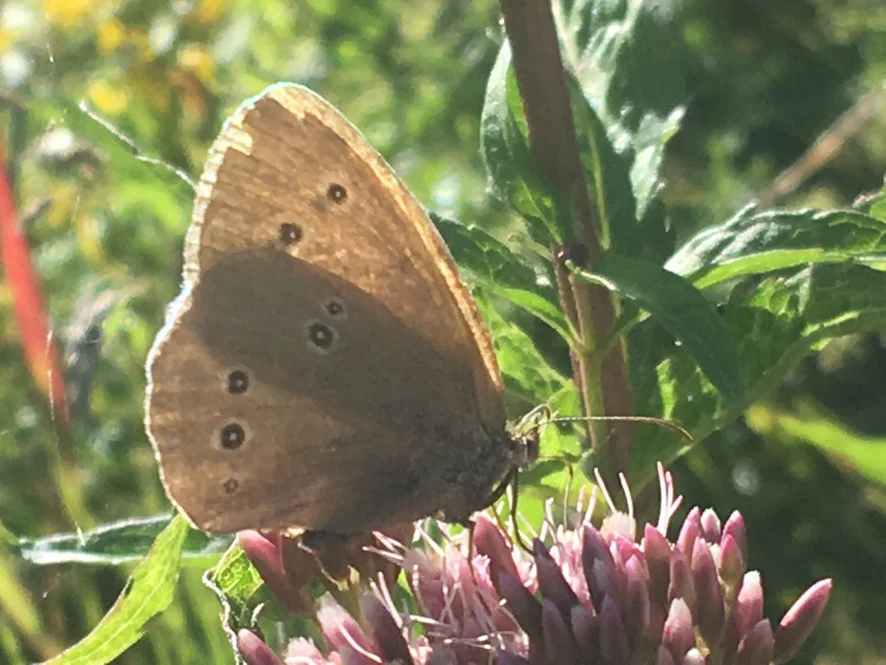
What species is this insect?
Aphantopus hyperantus
